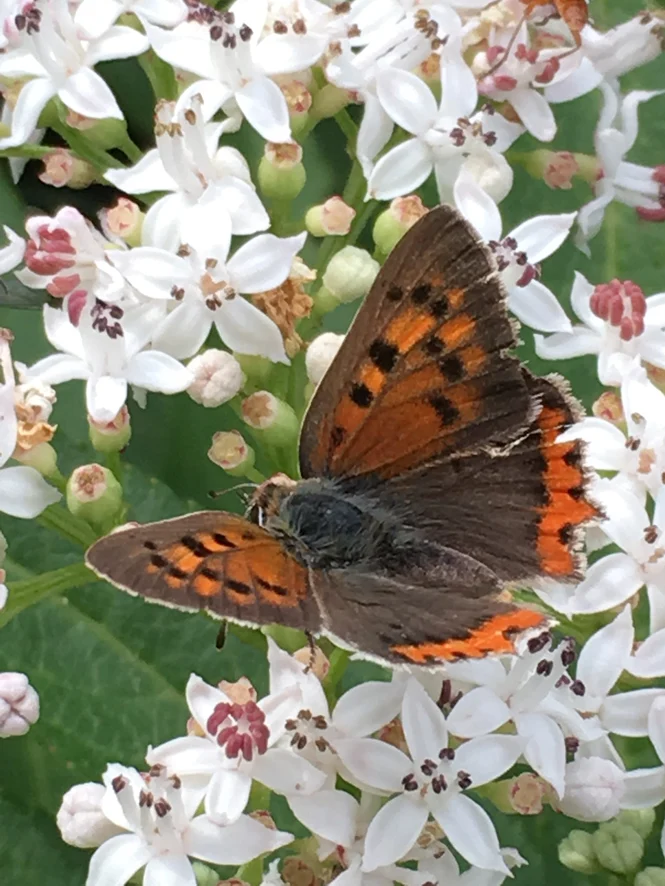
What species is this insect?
Lycaena phlaeas
